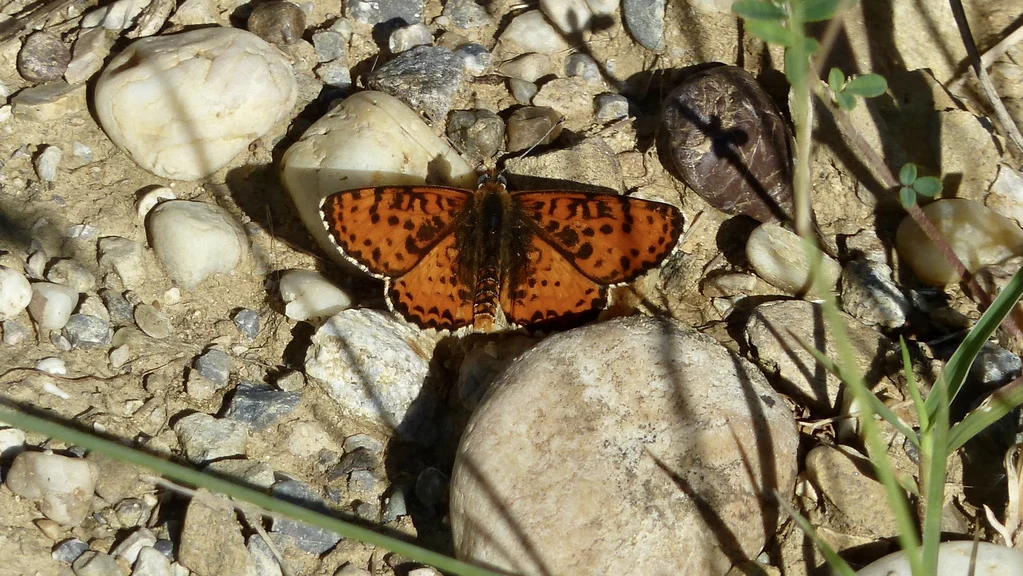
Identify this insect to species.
Melitaea didyma
